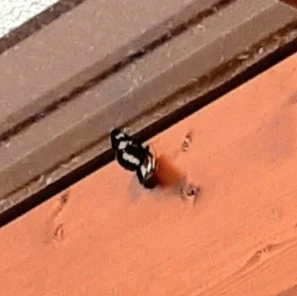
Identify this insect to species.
Neptis rivularis
